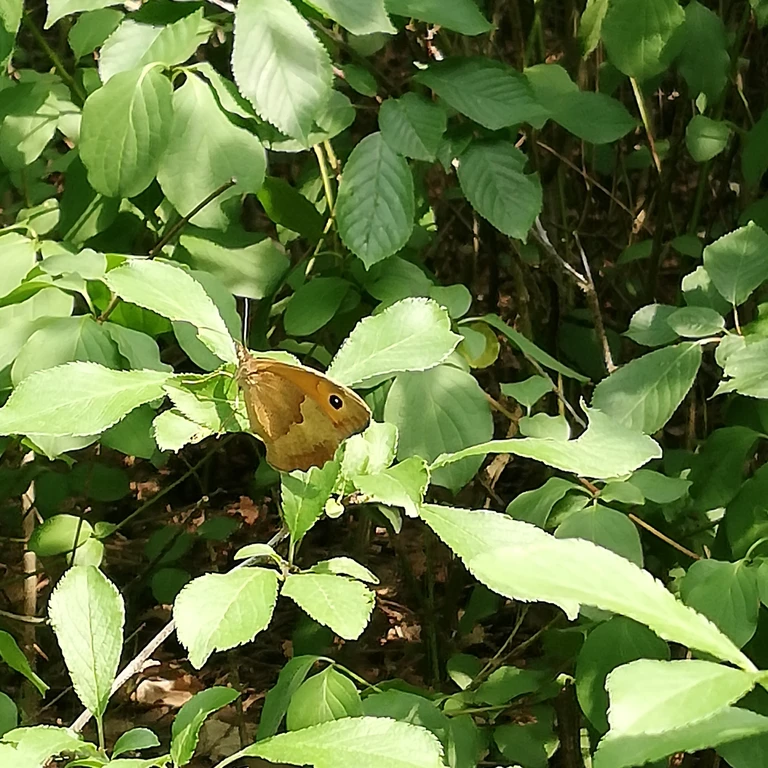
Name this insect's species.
Maniola jurtina
